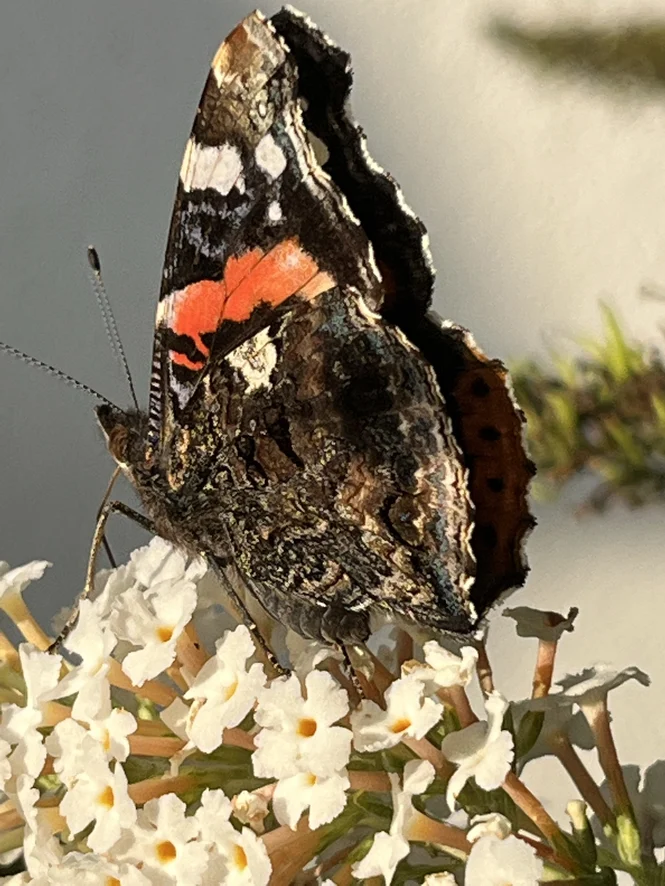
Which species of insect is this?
Vanessa atalanta
